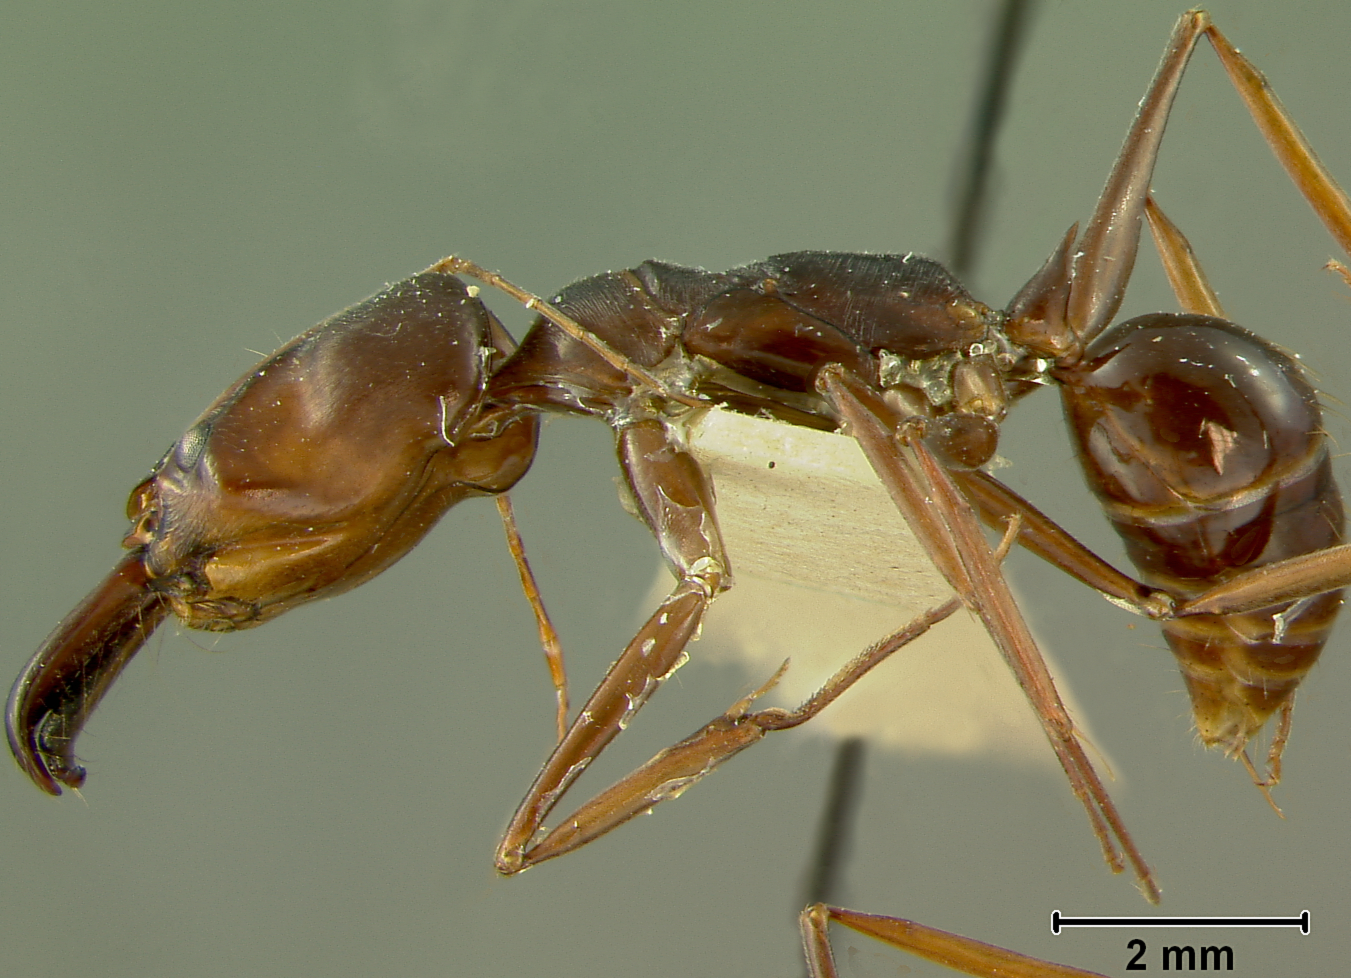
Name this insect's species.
Odontomachus assiniensis
